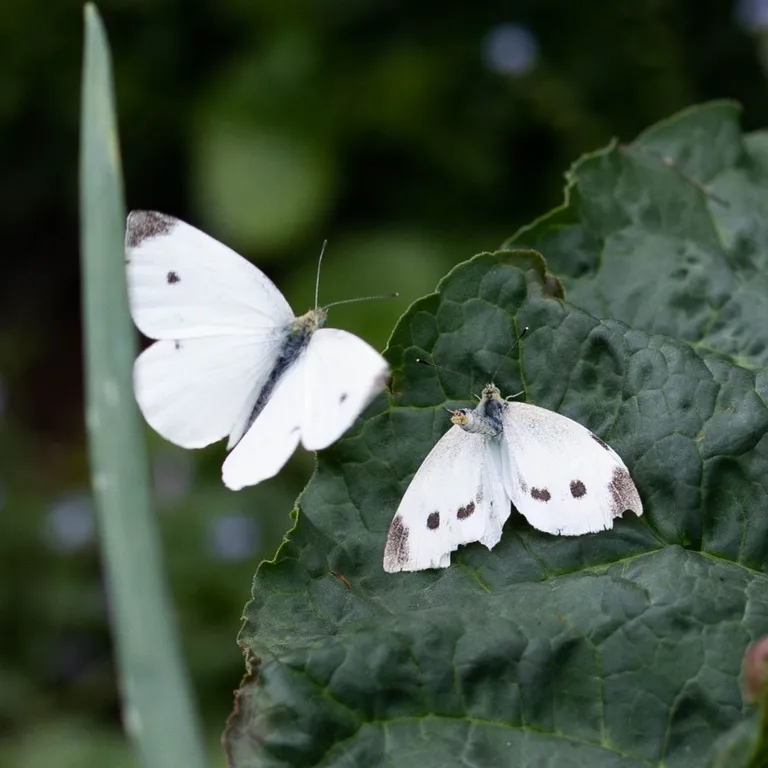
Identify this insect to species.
Pieris rapae
